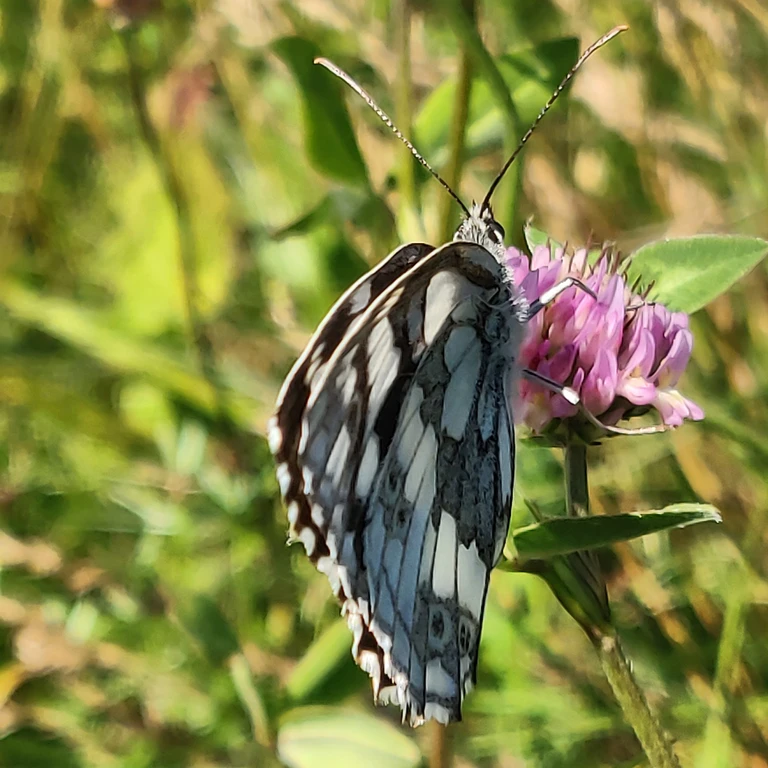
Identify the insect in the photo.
Melanargia galathea
